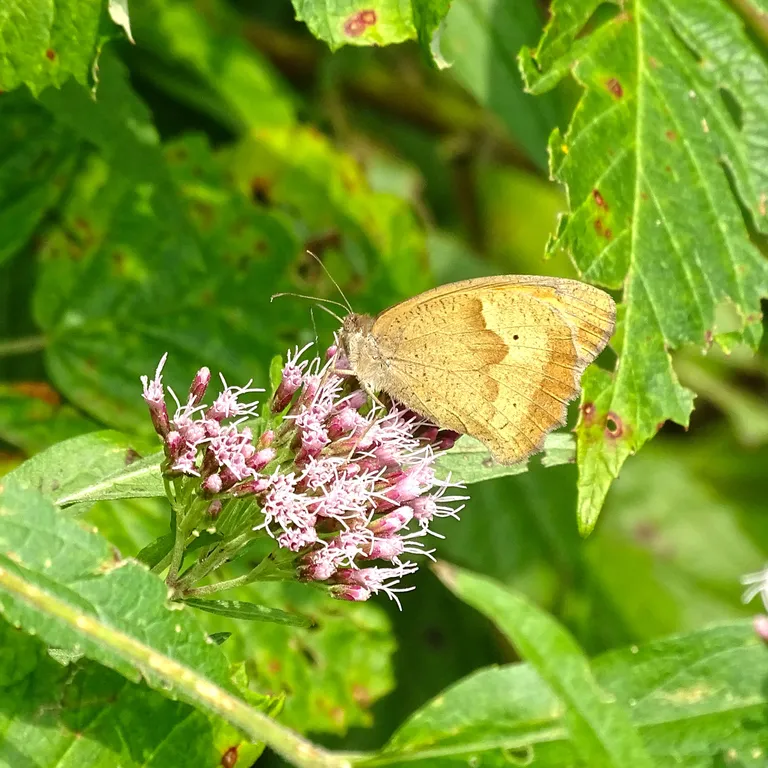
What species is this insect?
Maniola jurtina
